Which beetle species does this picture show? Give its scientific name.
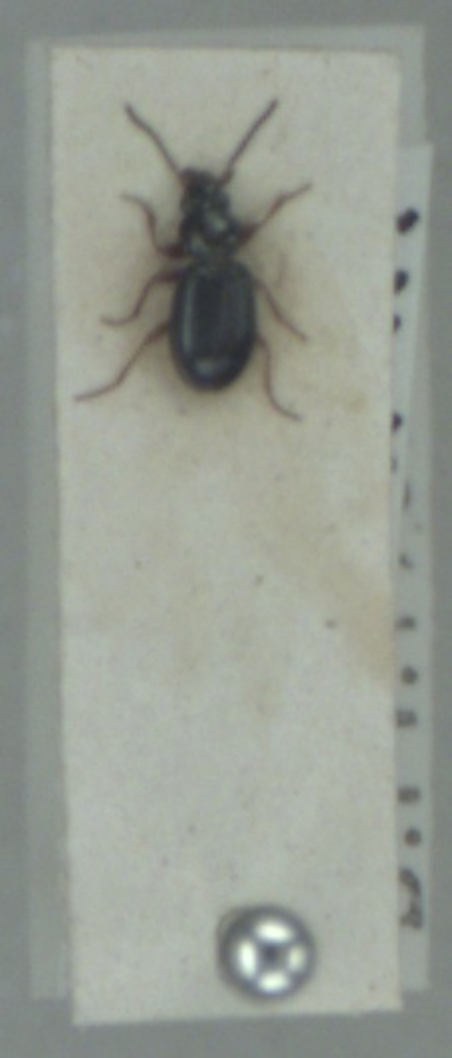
Bembidion gilvipes
